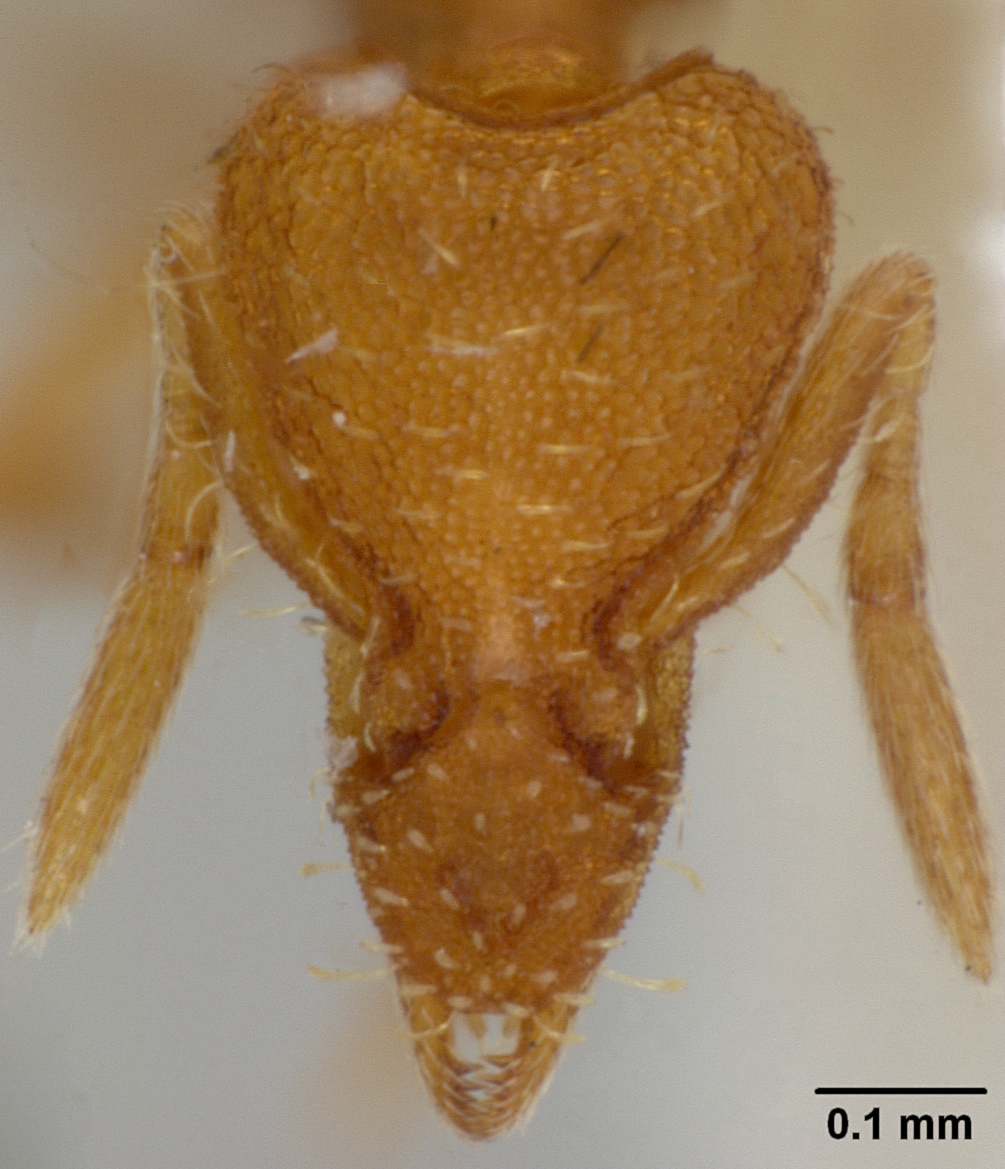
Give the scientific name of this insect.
Smithistruma cloydi
